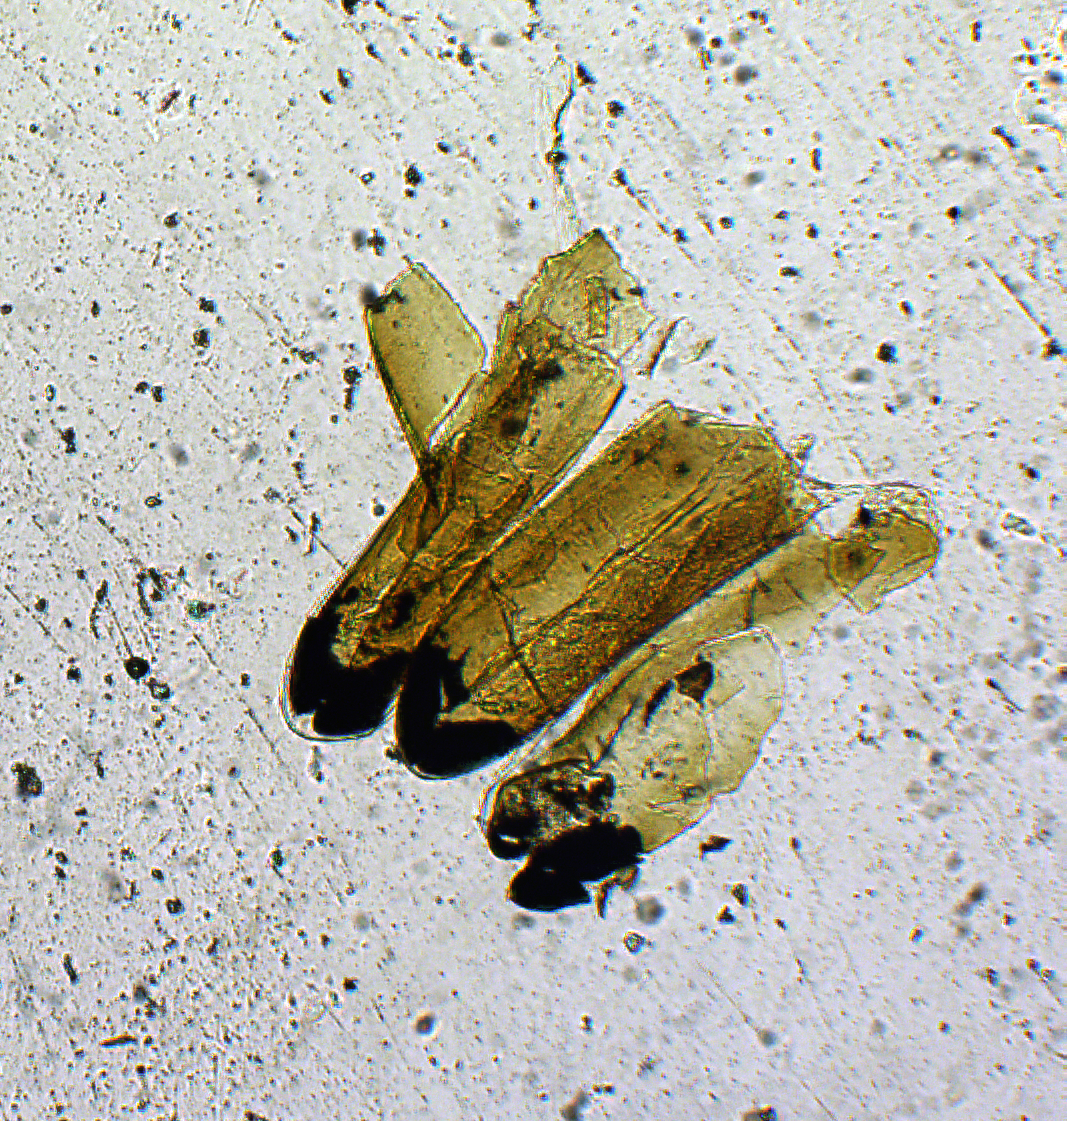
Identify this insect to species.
Gonatocerus utahensis
